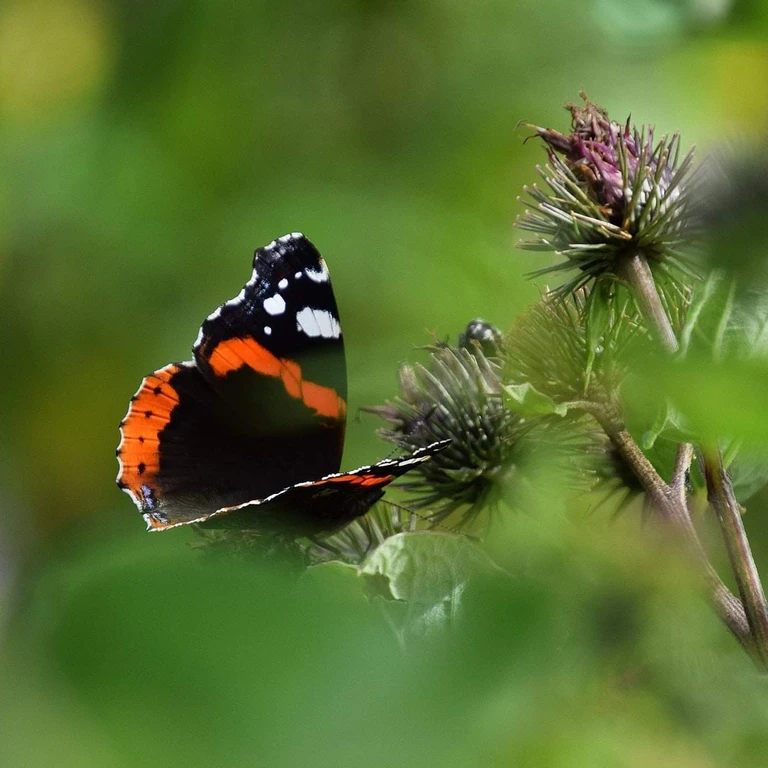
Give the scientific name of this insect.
Vanessa atalanta
